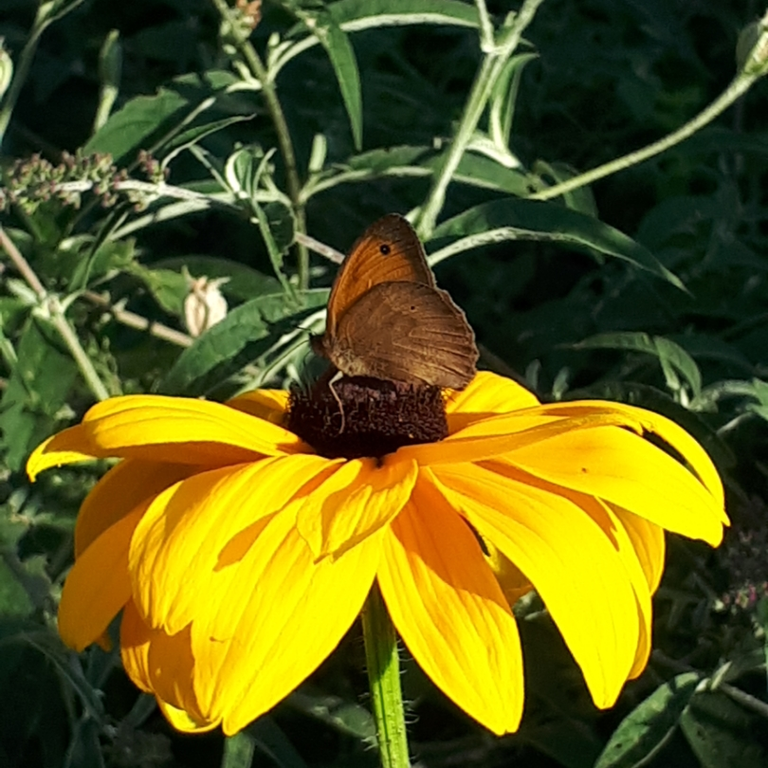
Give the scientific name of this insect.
Maniola jurtina
